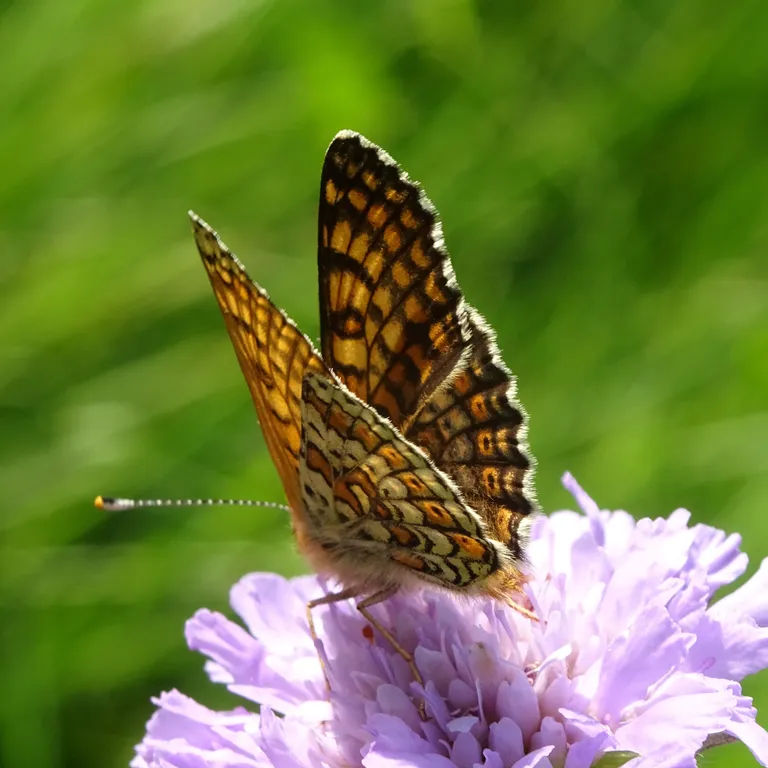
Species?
Melitaea cinxia
